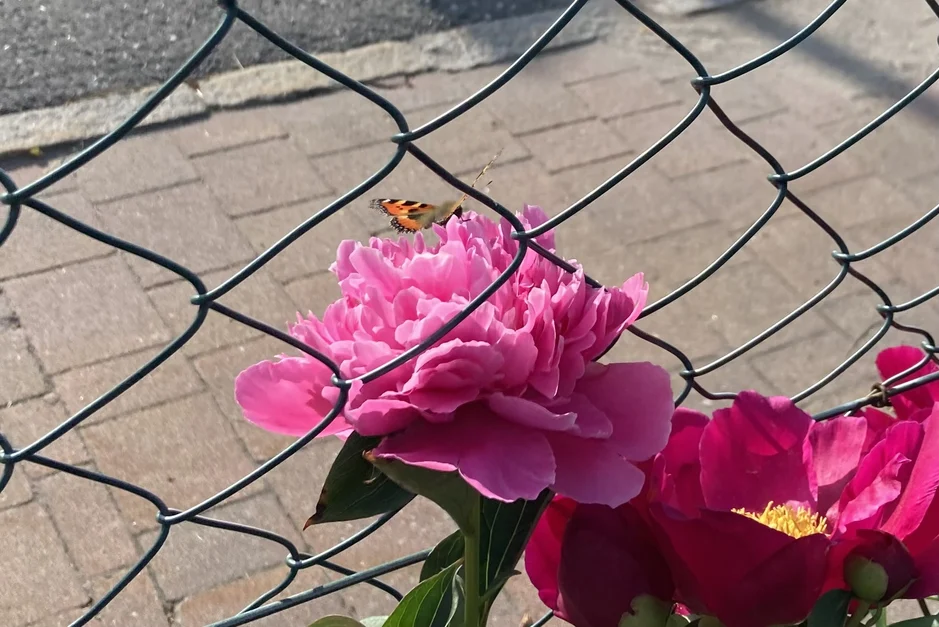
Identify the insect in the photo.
Aglais urticae
